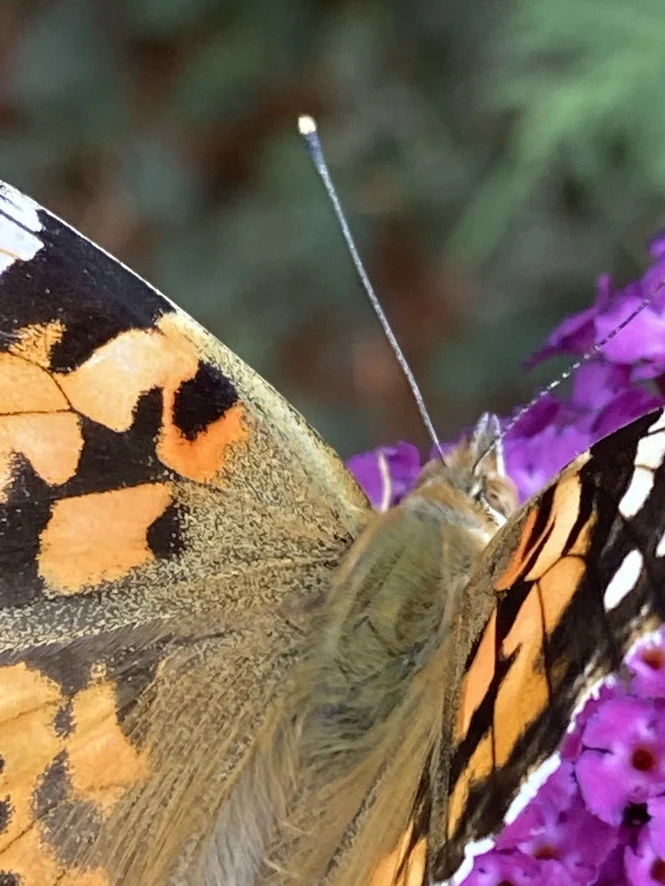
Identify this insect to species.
Vanessa cardui
